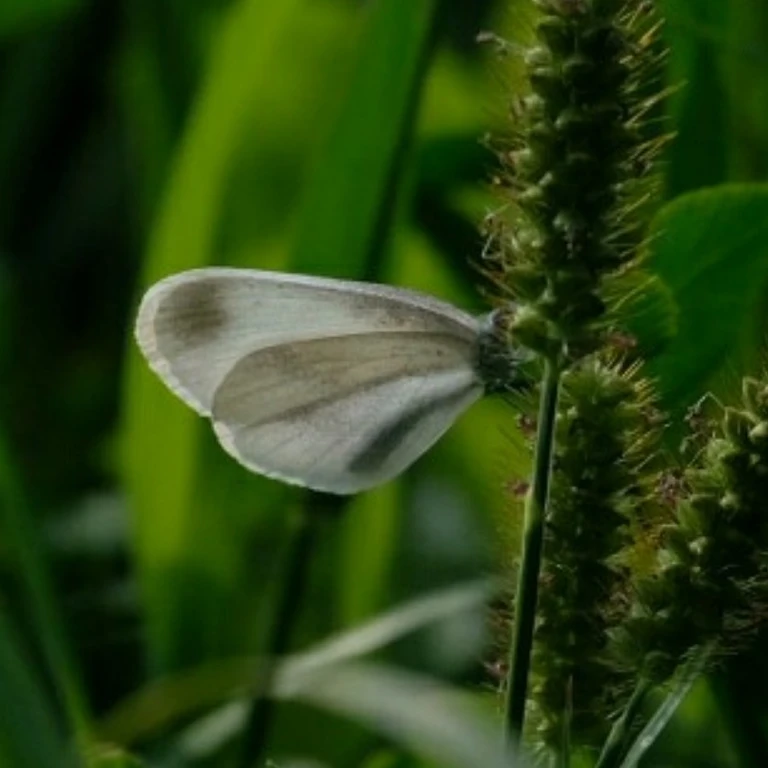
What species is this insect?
Leptidea sinapis/juvernica
